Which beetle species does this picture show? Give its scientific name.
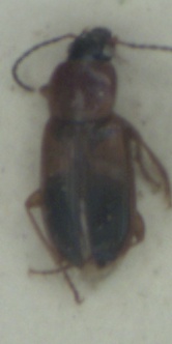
Stenolophus teutonus
